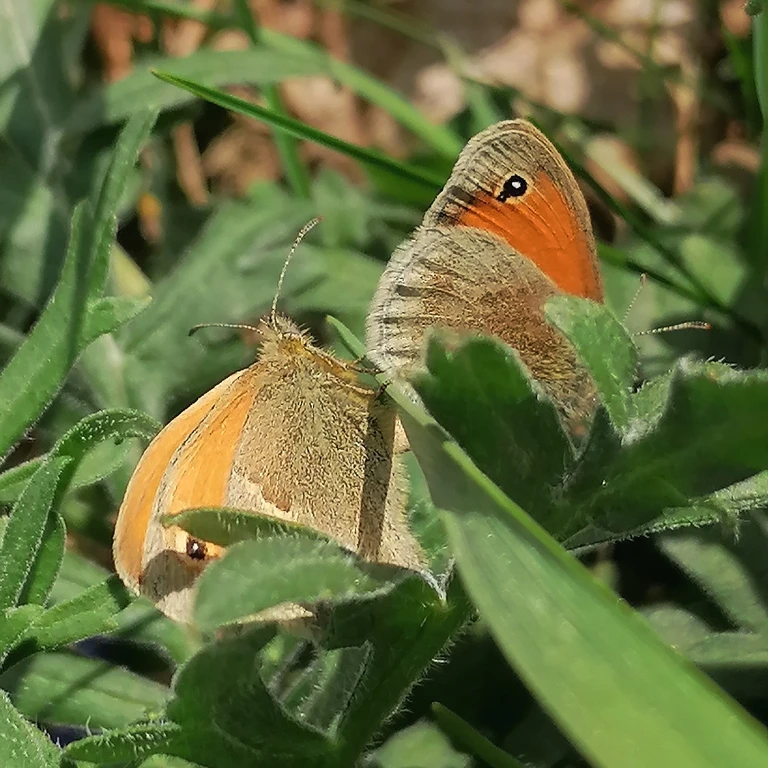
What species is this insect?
Coenonympha pamphilus
